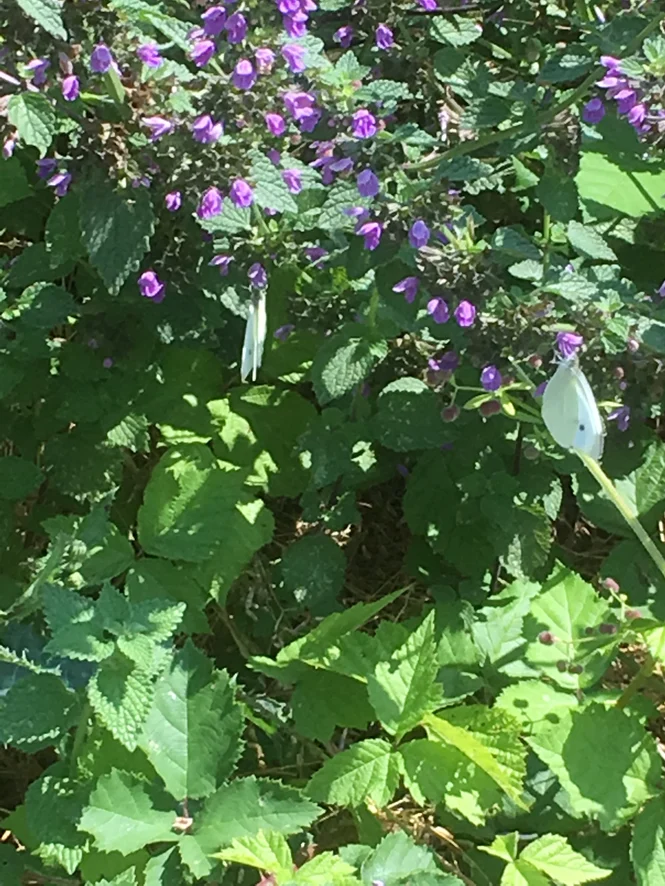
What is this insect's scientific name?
Pieris rapae
